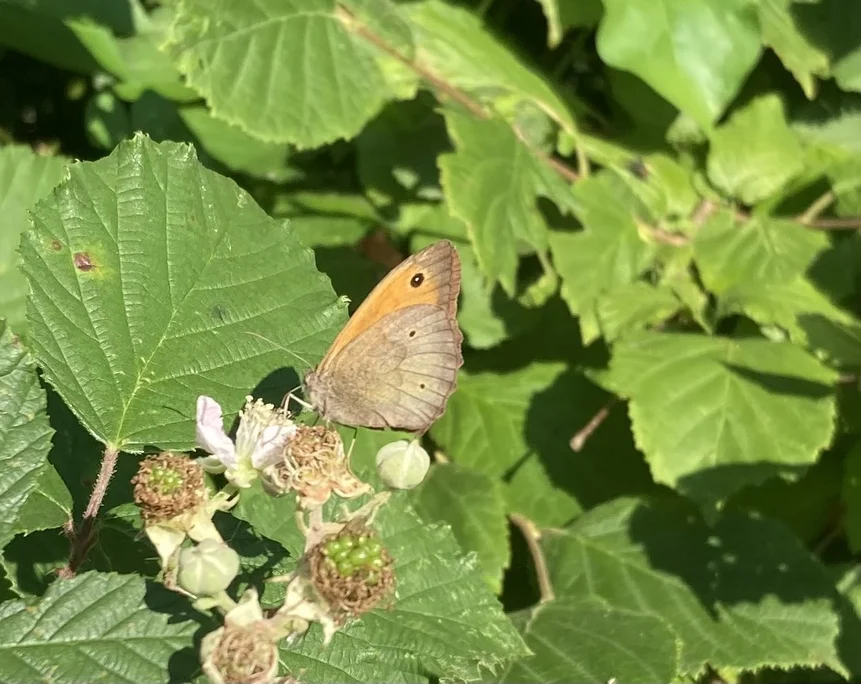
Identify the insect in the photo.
Maniola jurtina
